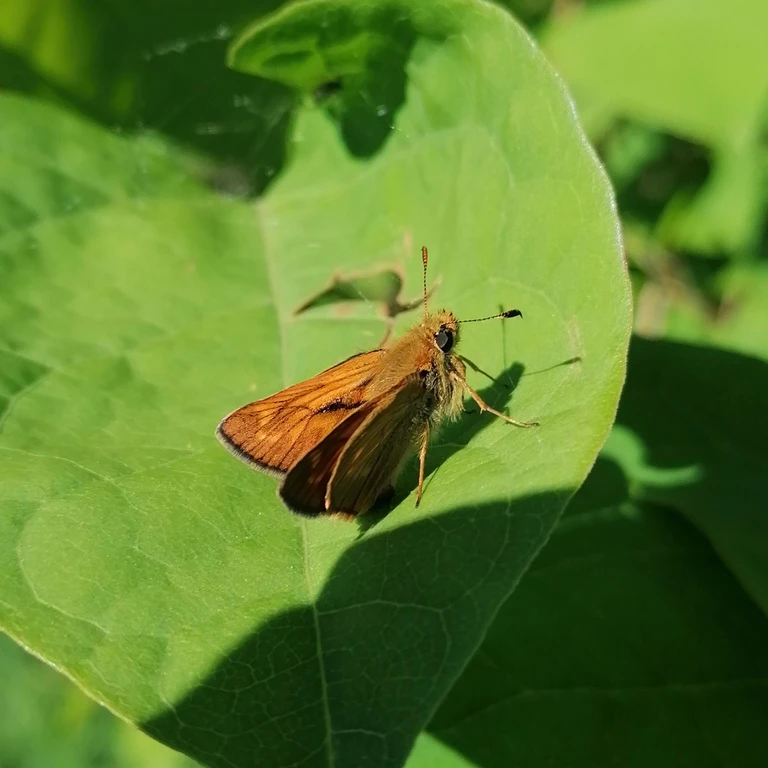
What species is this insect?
Ochlodes sylvanus (also Ochlodes venata)
